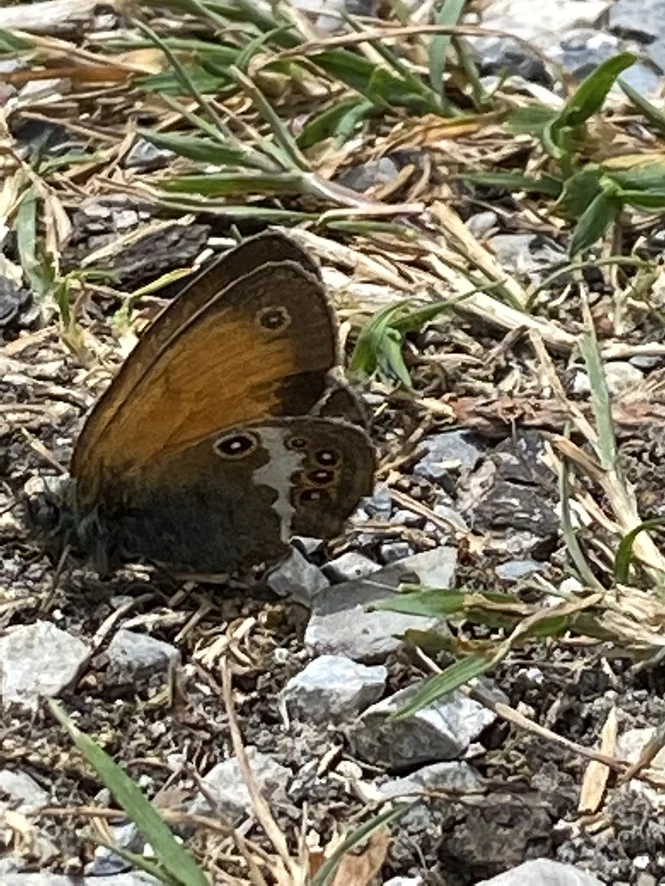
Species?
Coenonympha arcania
